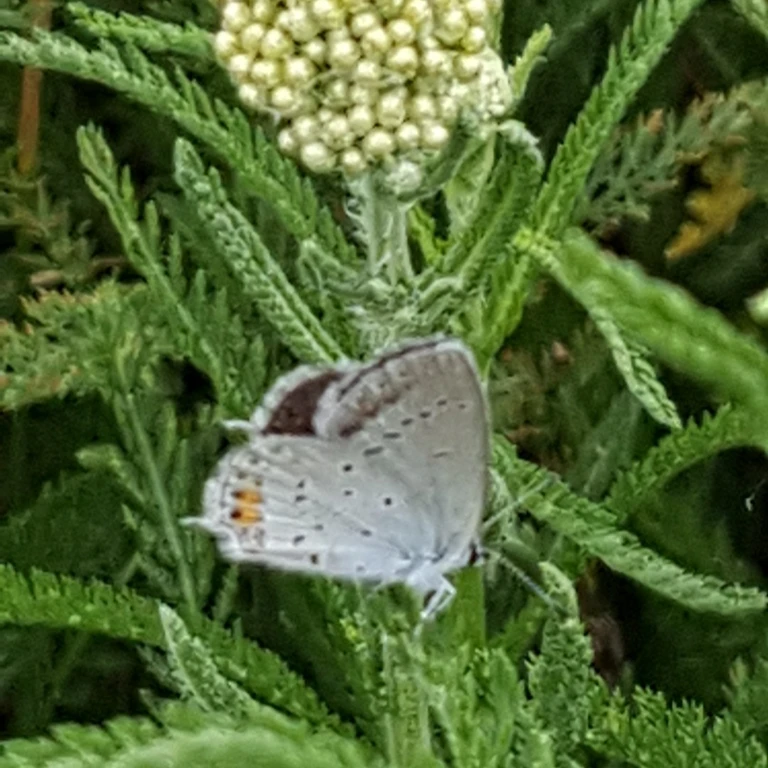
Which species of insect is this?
Cupido argiades (also Elkalyce argiades)
